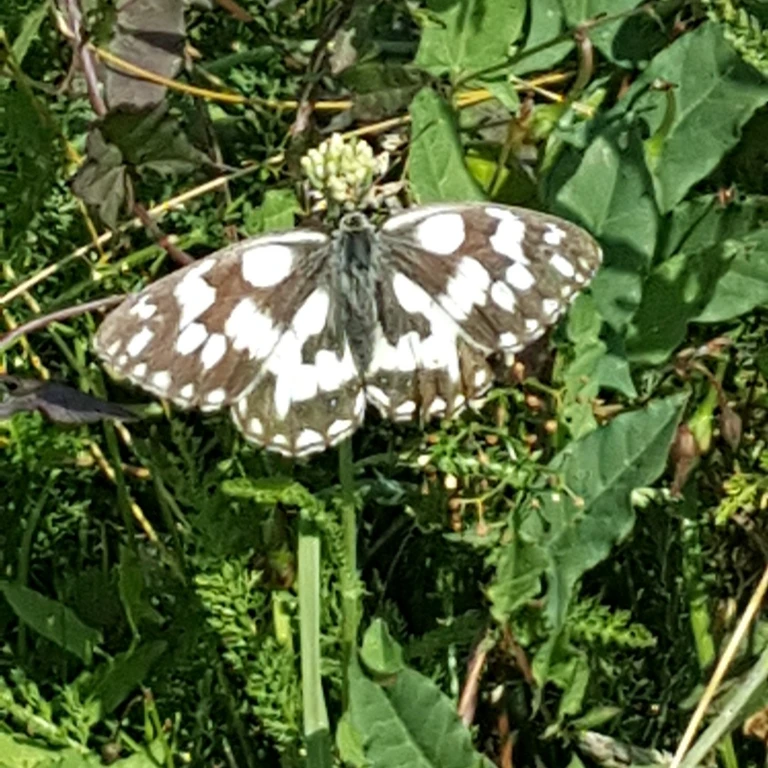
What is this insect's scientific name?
Melanargia galathea
